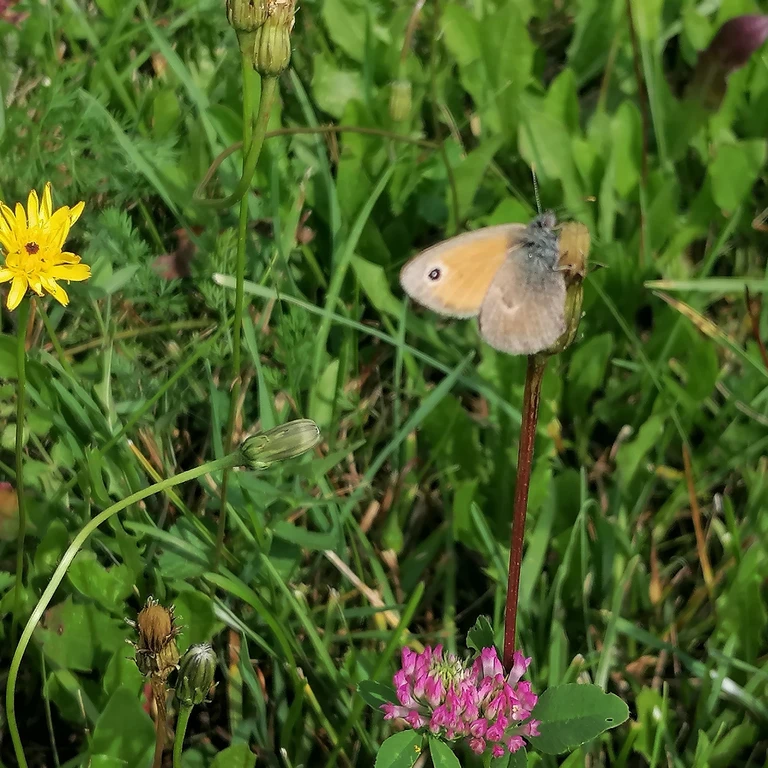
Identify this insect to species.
Coenonympha pamphilus
